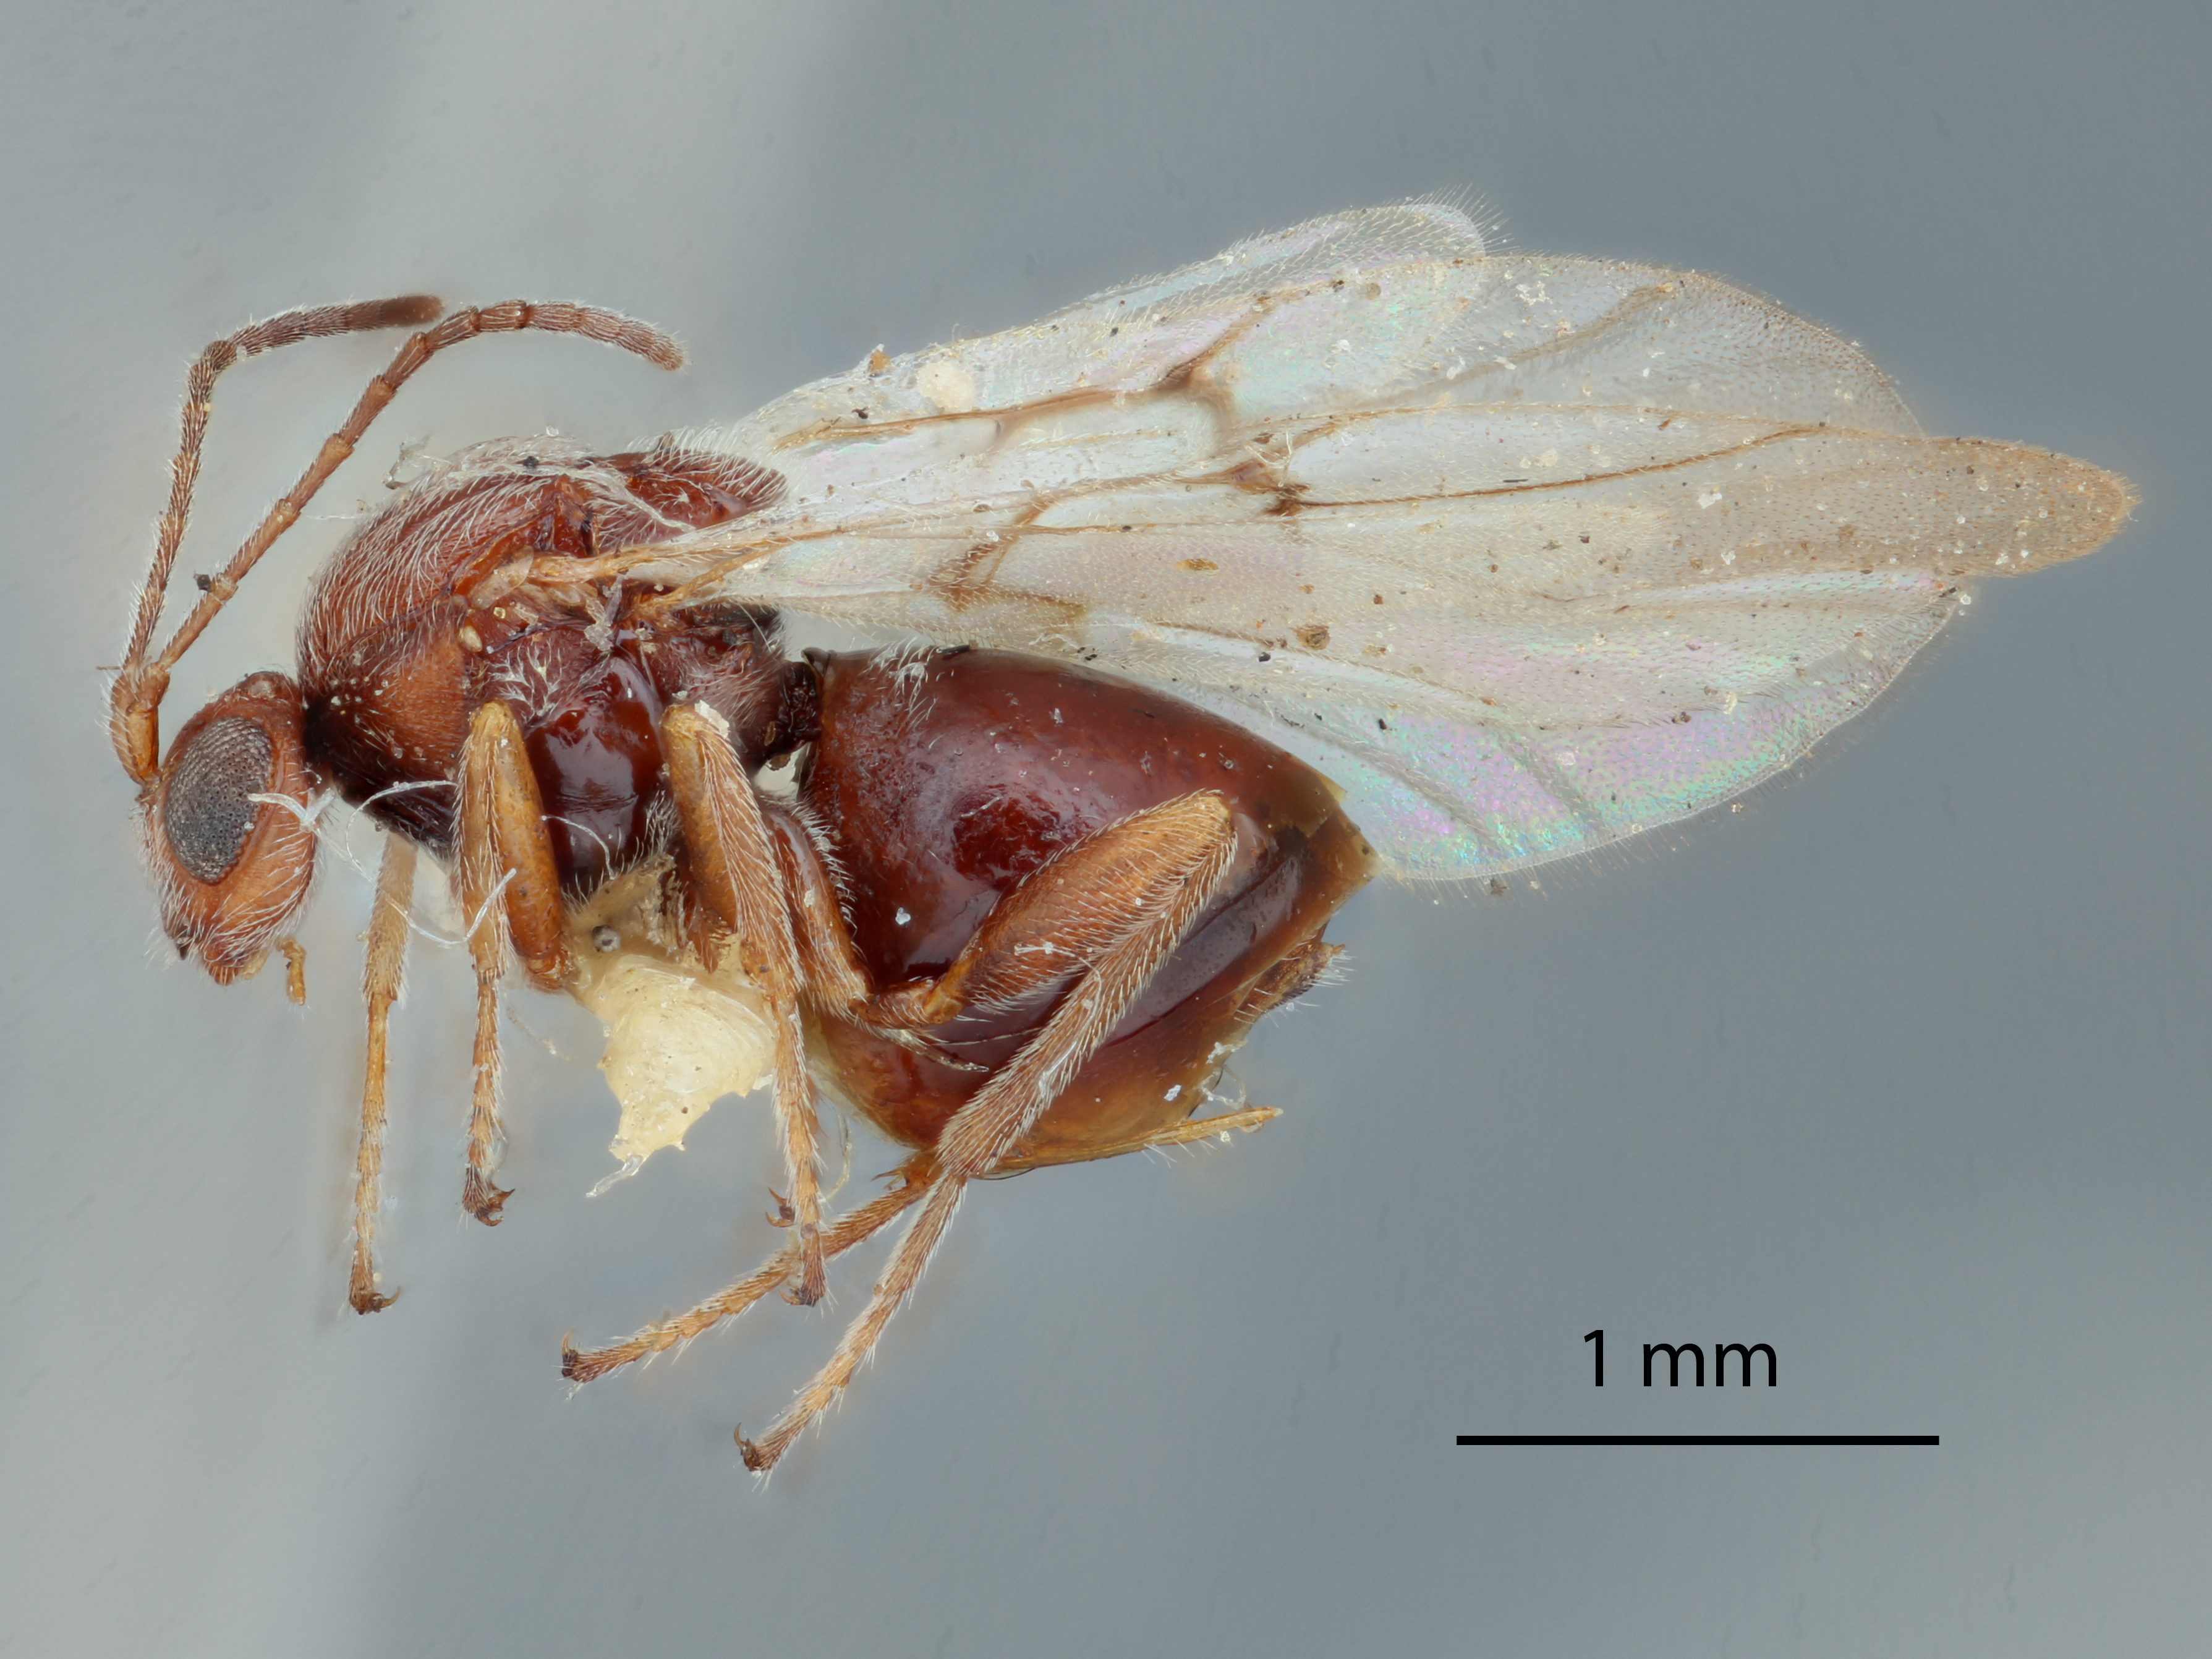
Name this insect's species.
Andricus texanus
